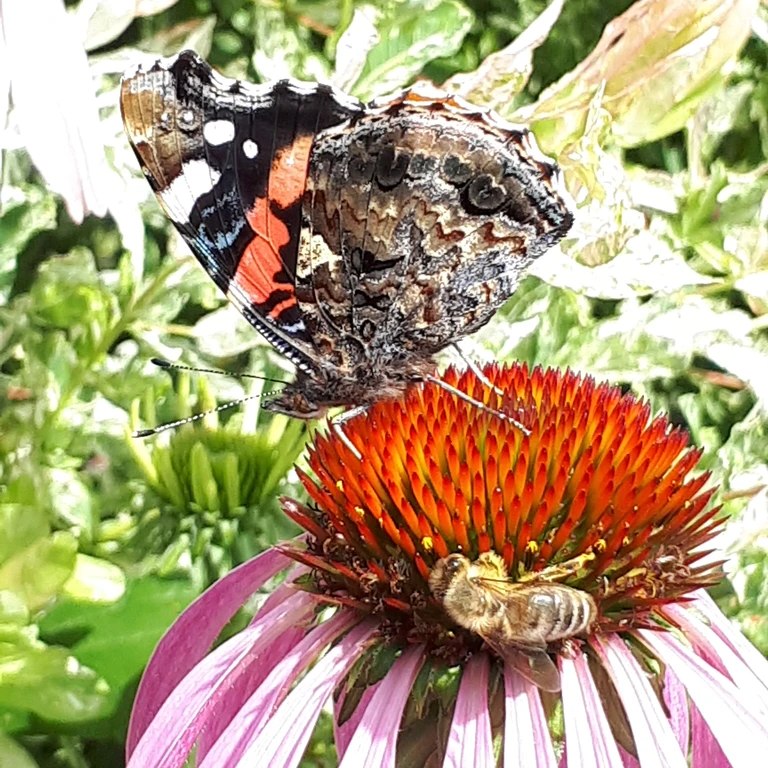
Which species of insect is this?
Vanessa atalanta
